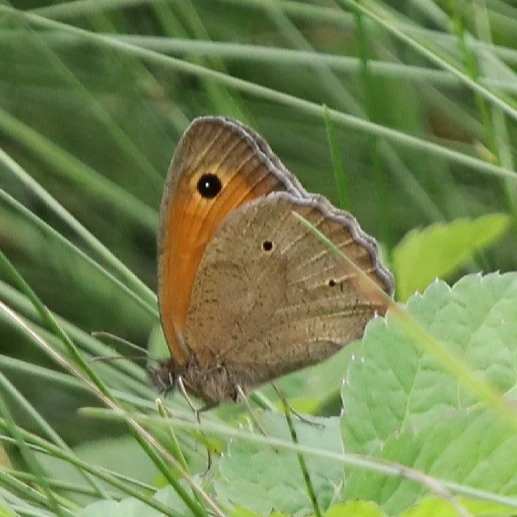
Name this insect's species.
Maniola jurtina
